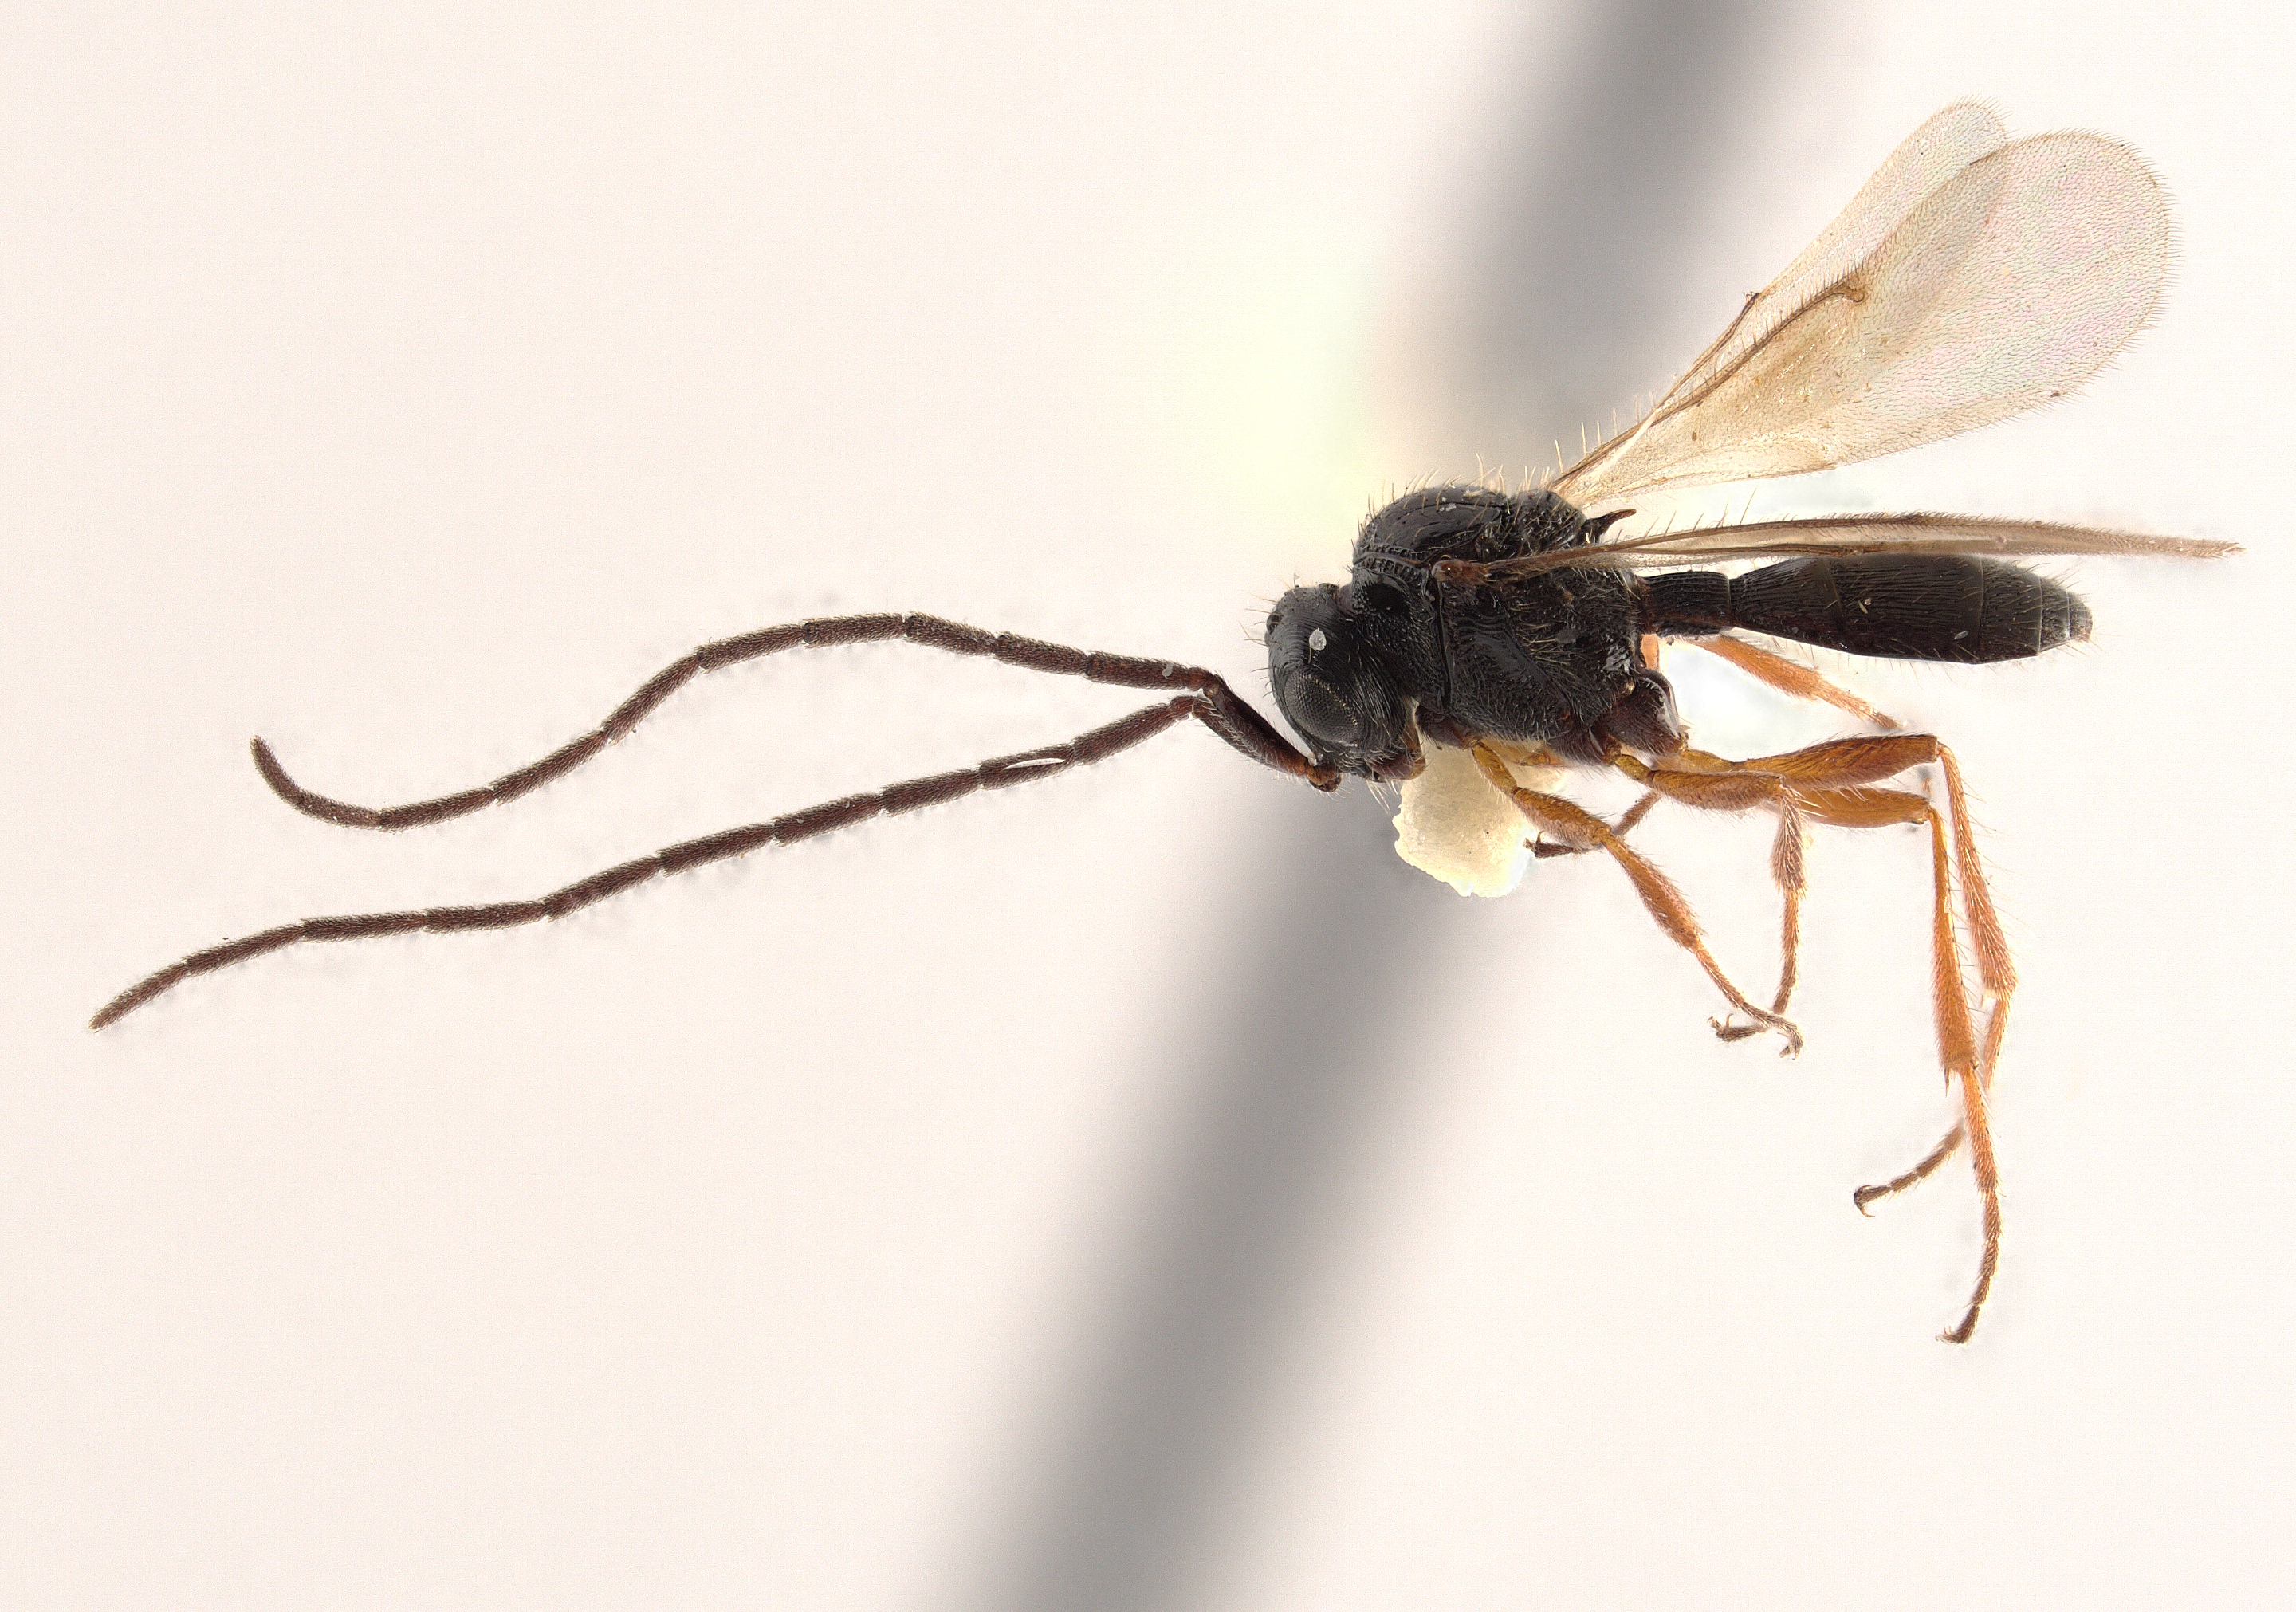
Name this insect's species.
Trisacantha americana
